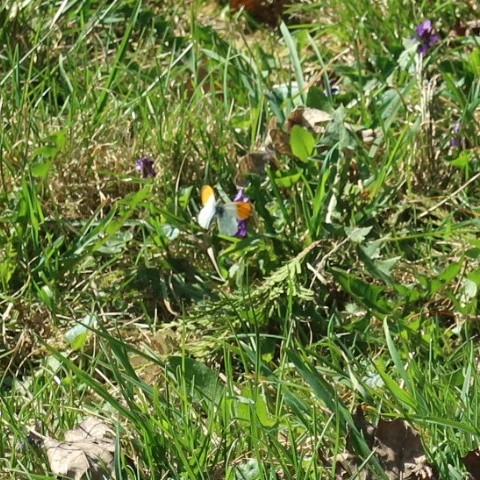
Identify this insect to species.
Anthocharis cardamines
